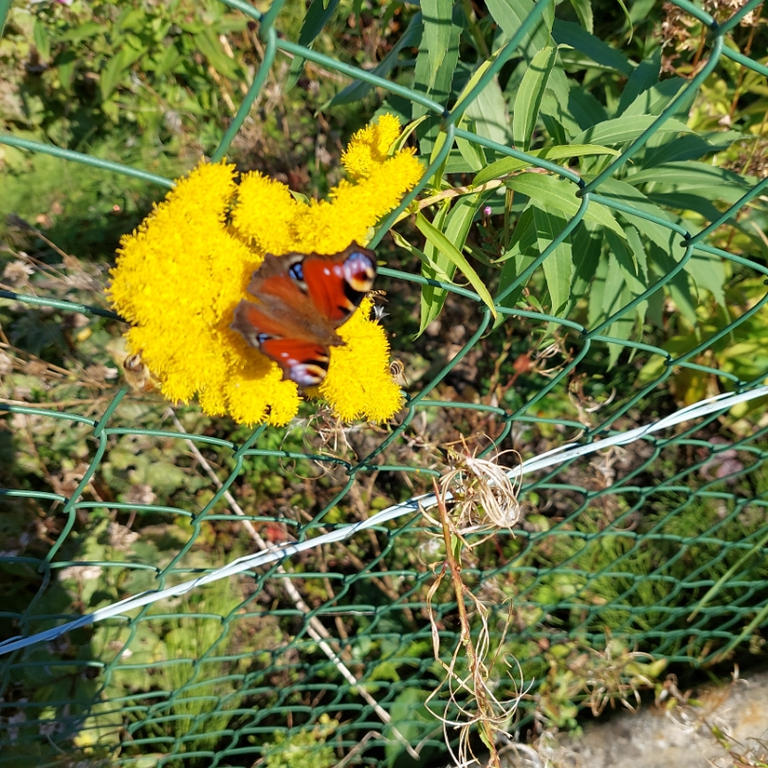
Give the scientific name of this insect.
Aglais io
